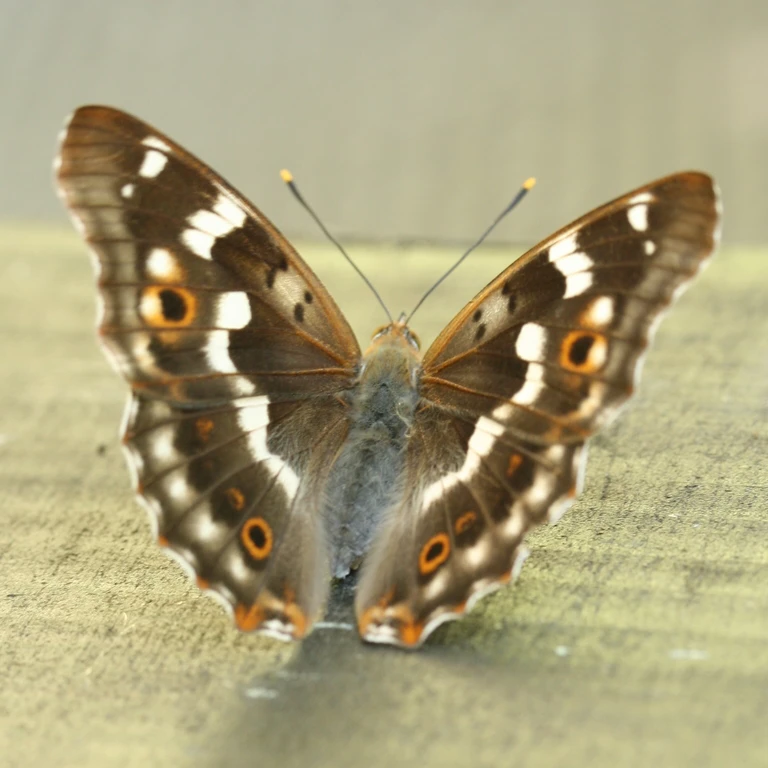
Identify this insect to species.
Apatura ilia
